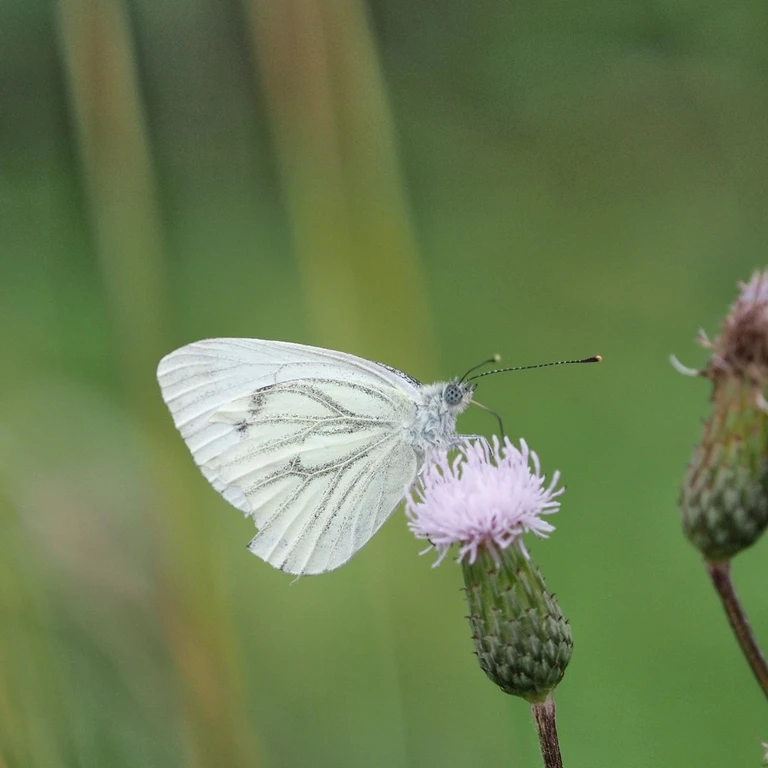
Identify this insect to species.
Pieris napi
